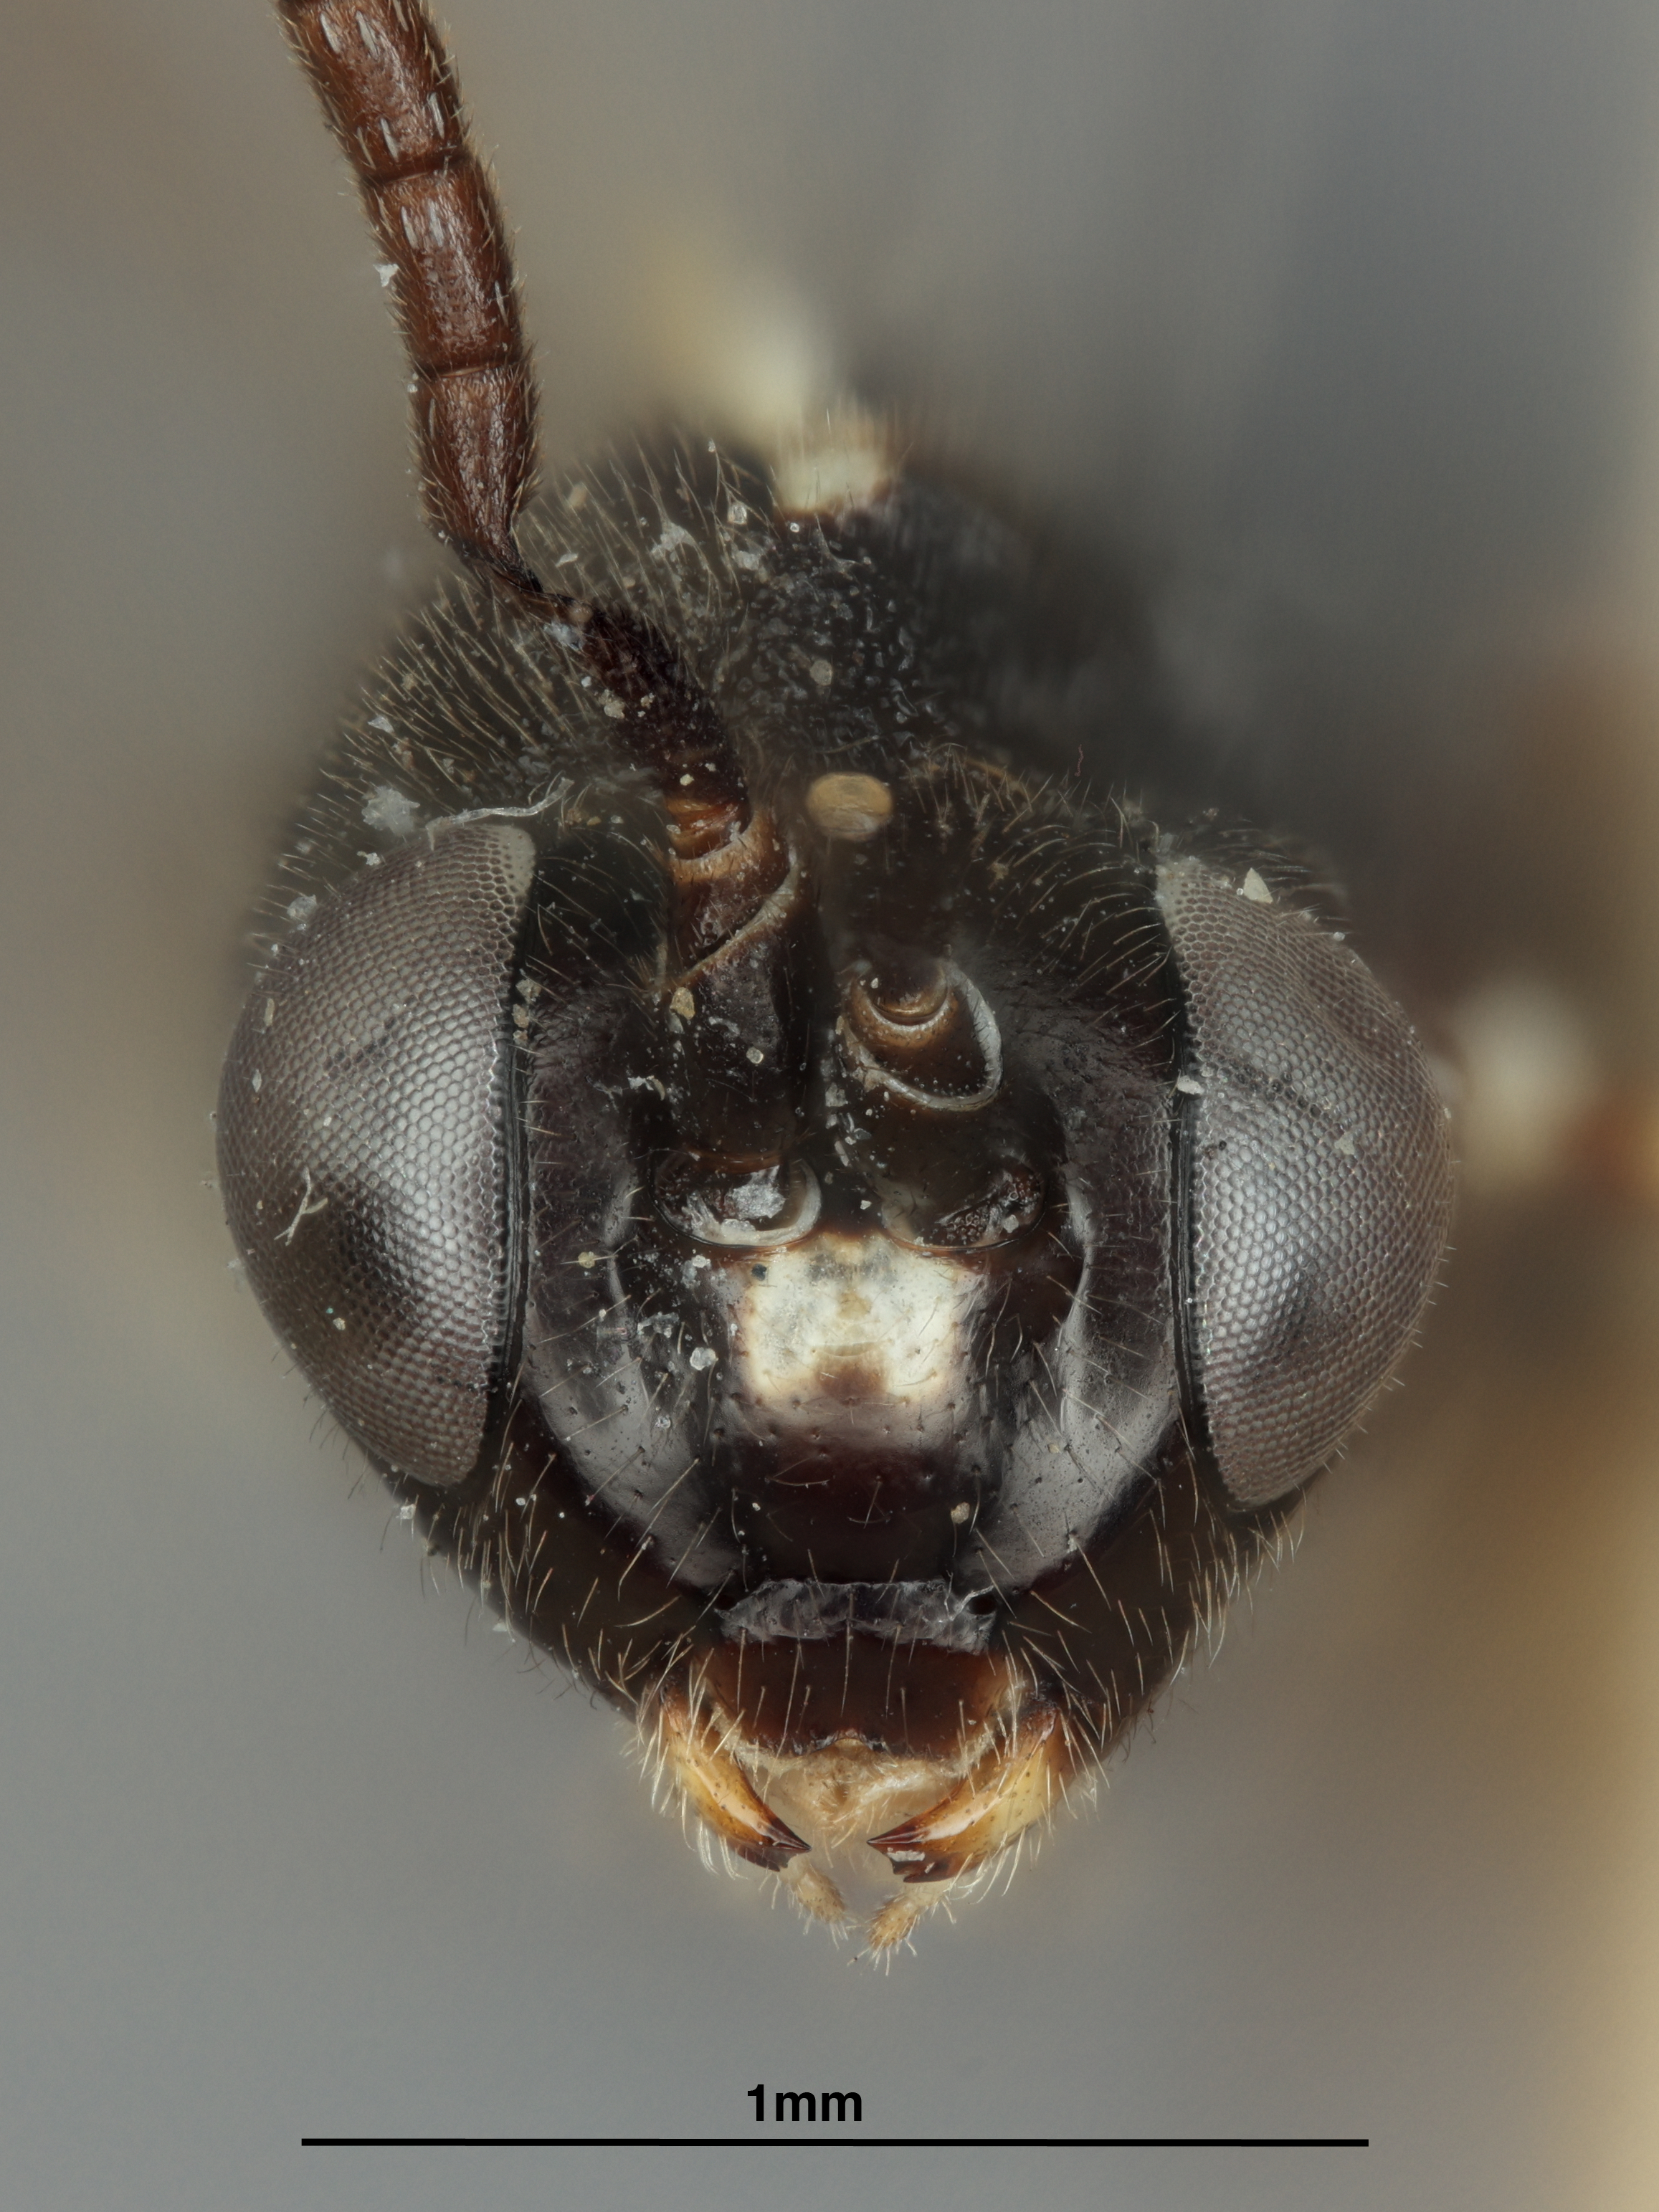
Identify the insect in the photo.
Promethes rugosipleuralis
